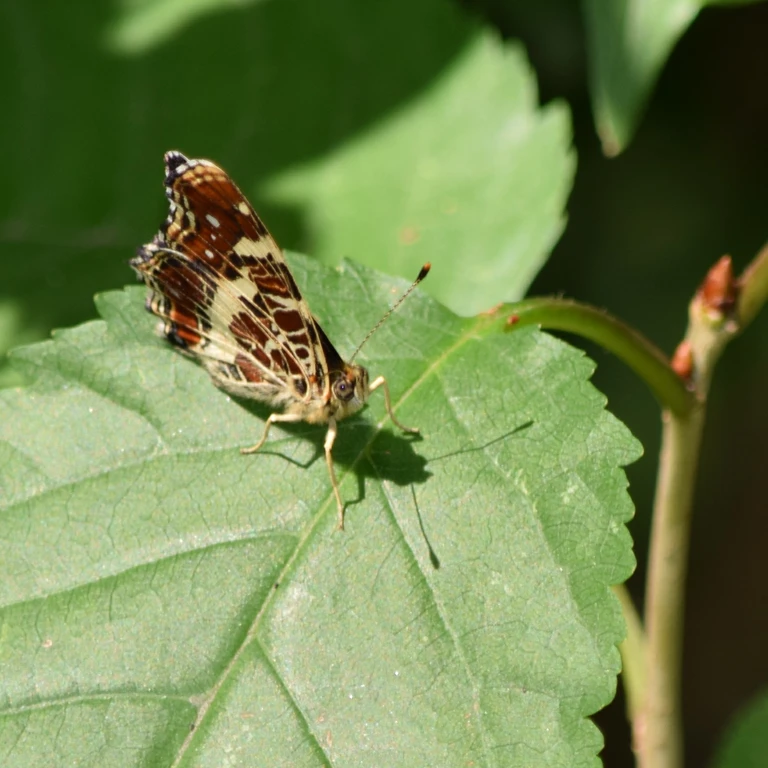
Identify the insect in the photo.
Araschnia levana
